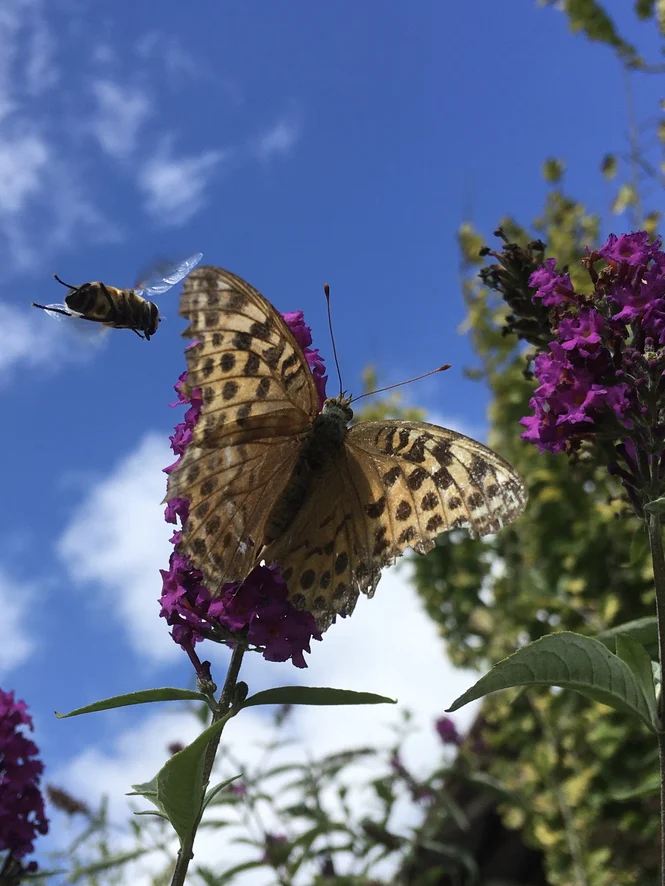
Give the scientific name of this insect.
Argynnis paphia
